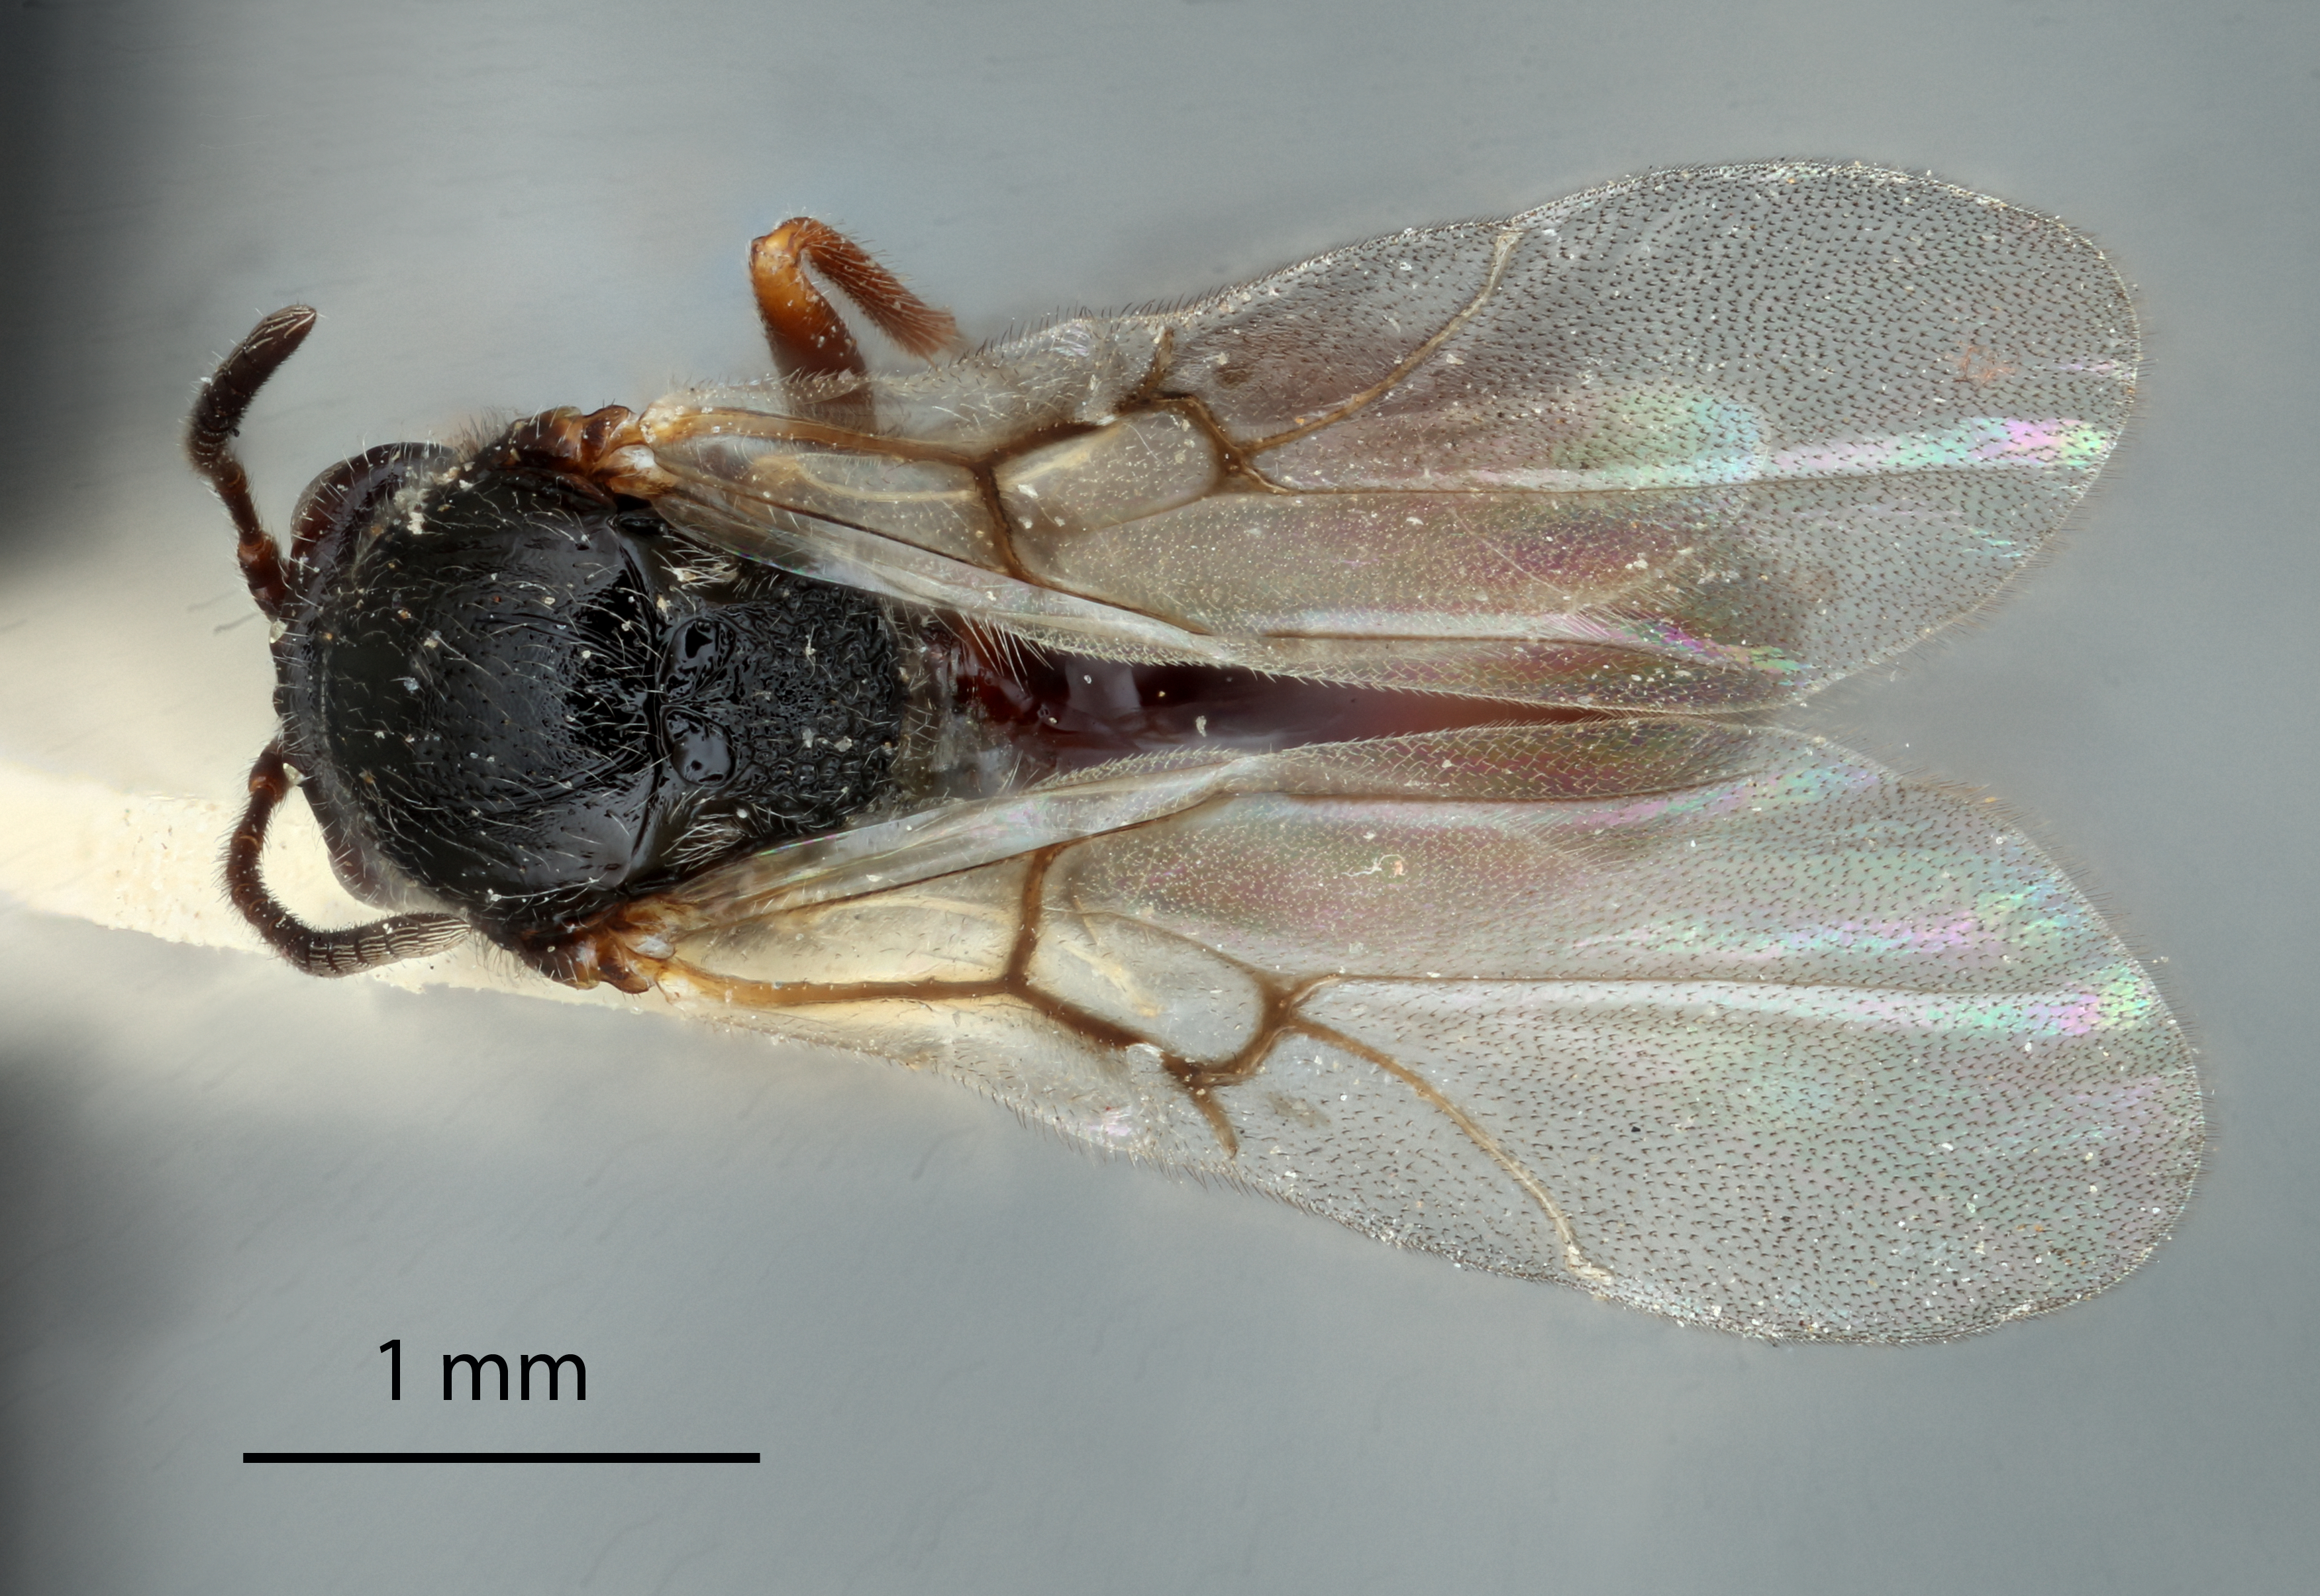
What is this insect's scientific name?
Callirhytis juvenca
